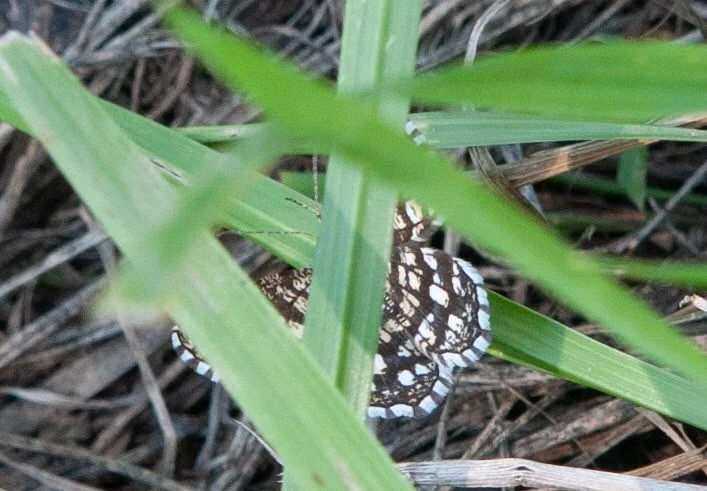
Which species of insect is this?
Chiasmia clathrata
